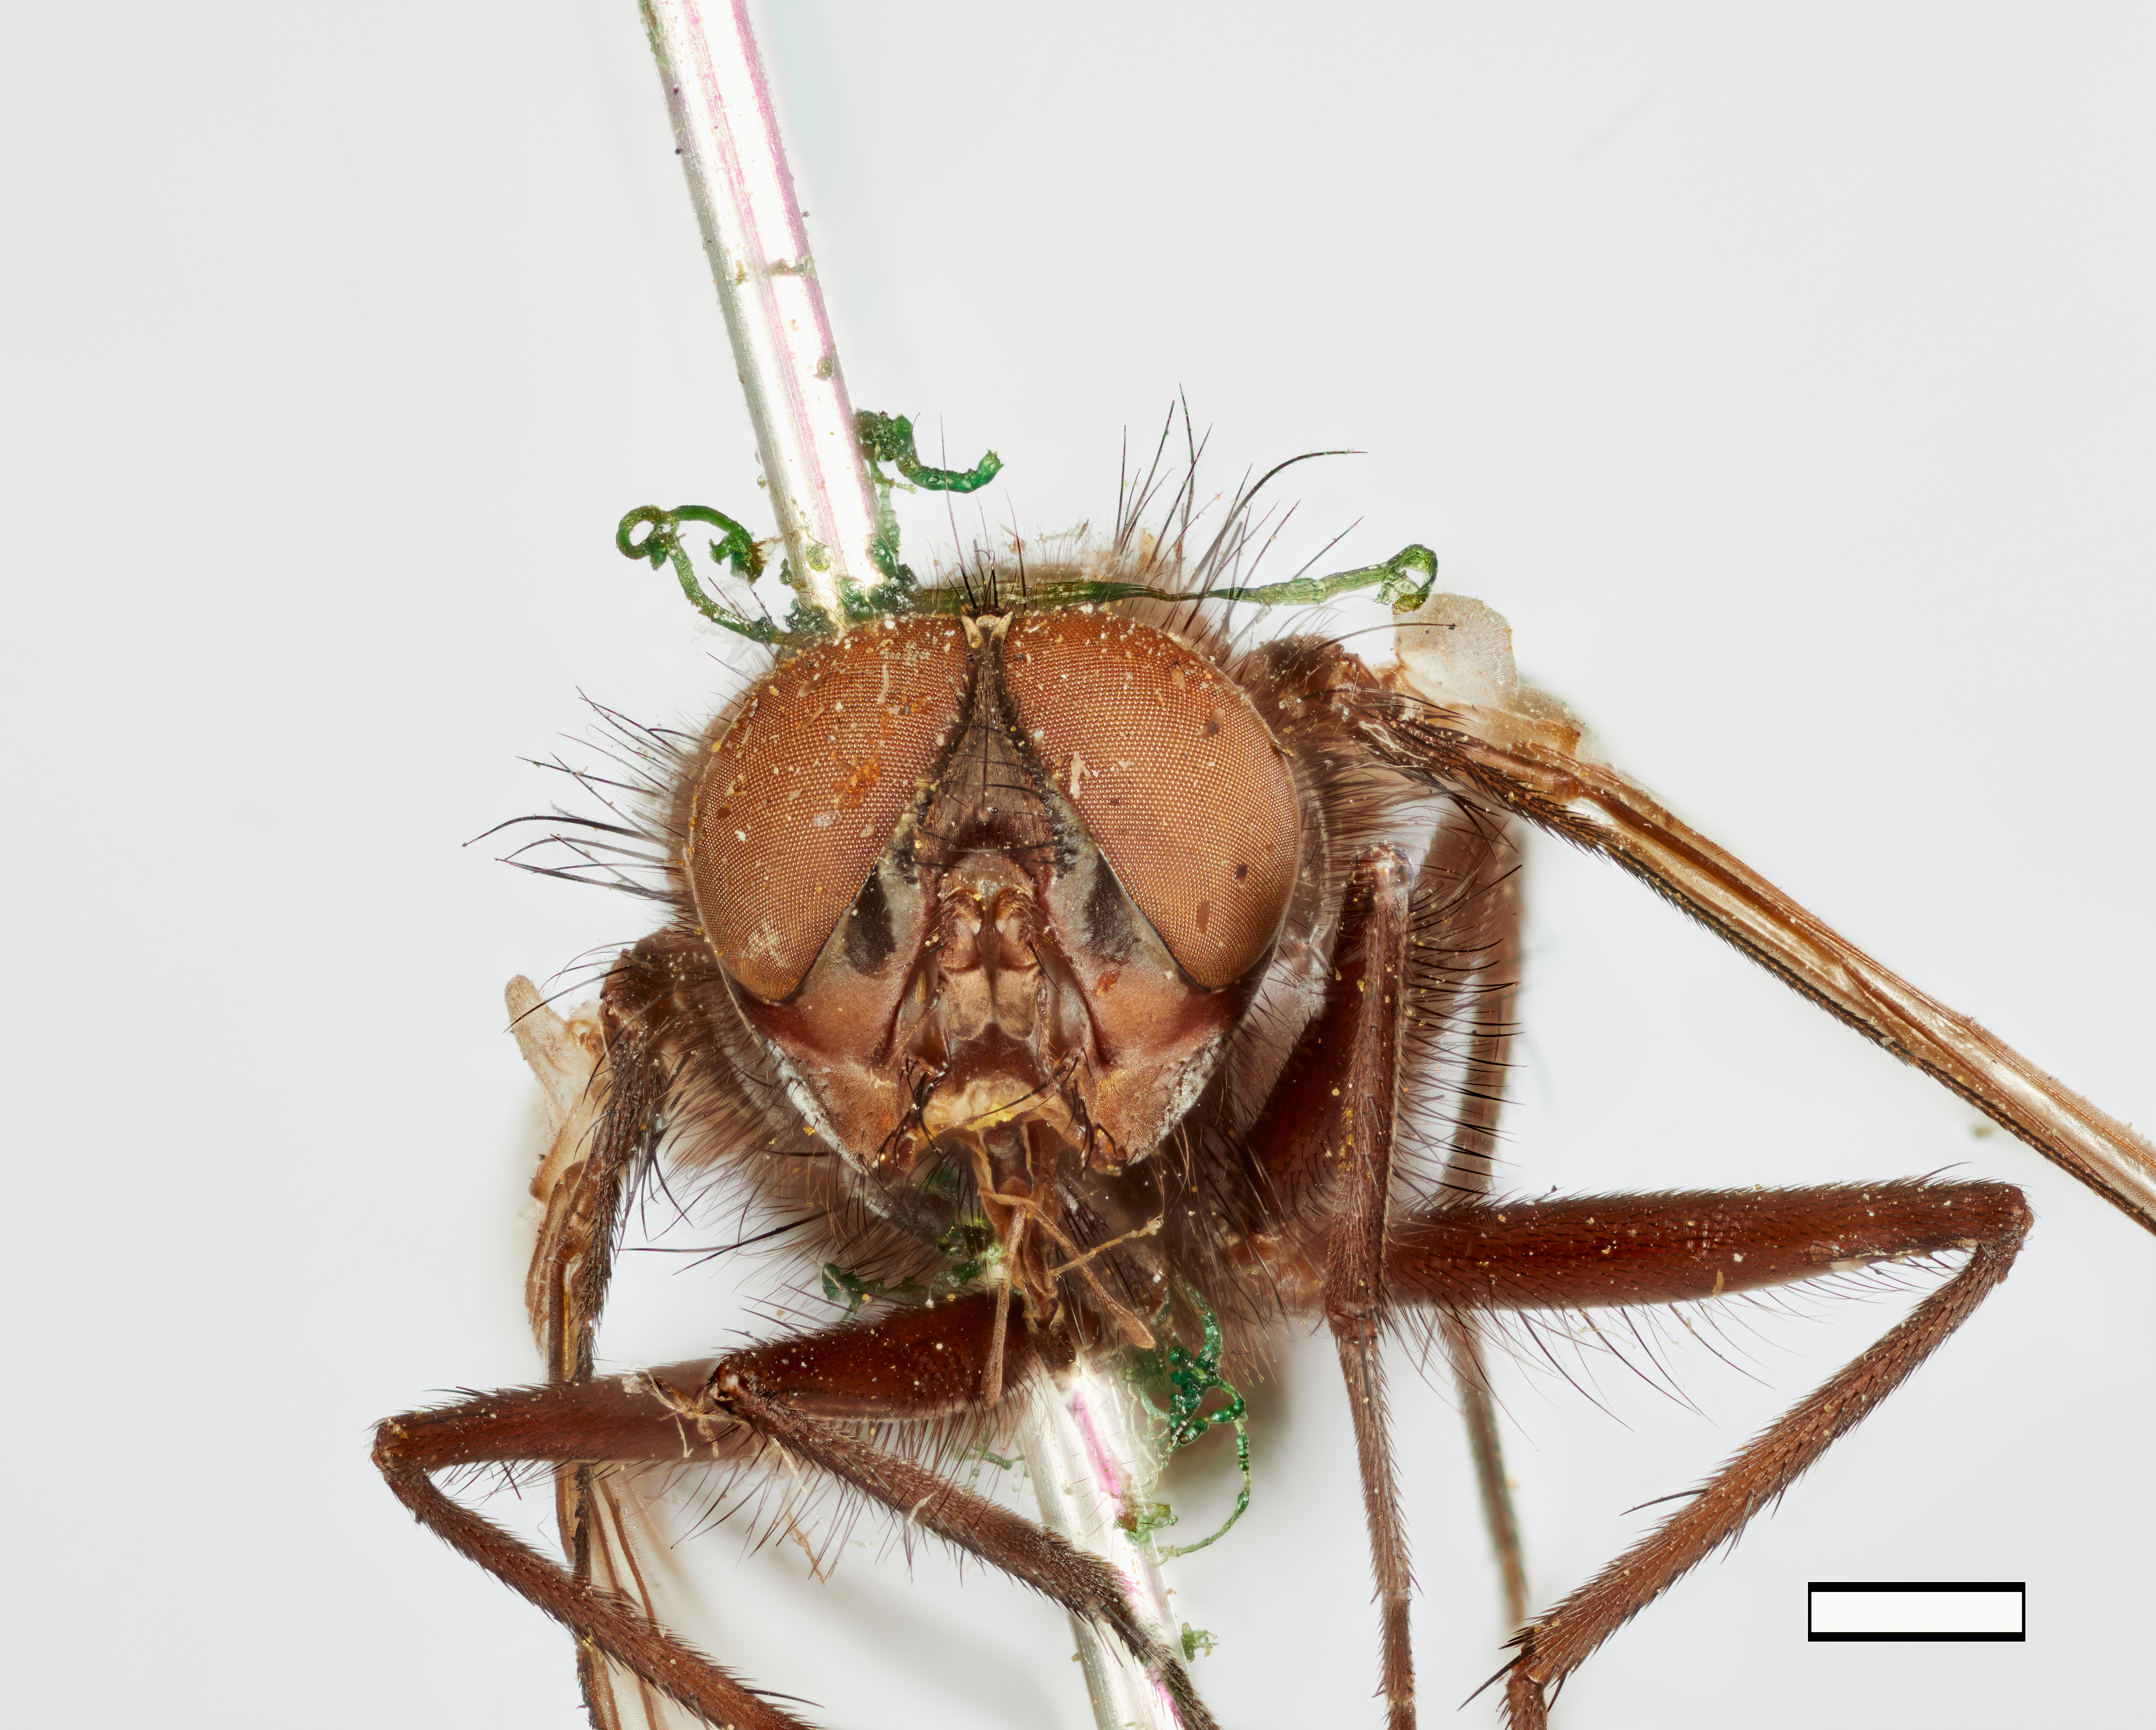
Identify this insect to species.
Paraphyto borealis
